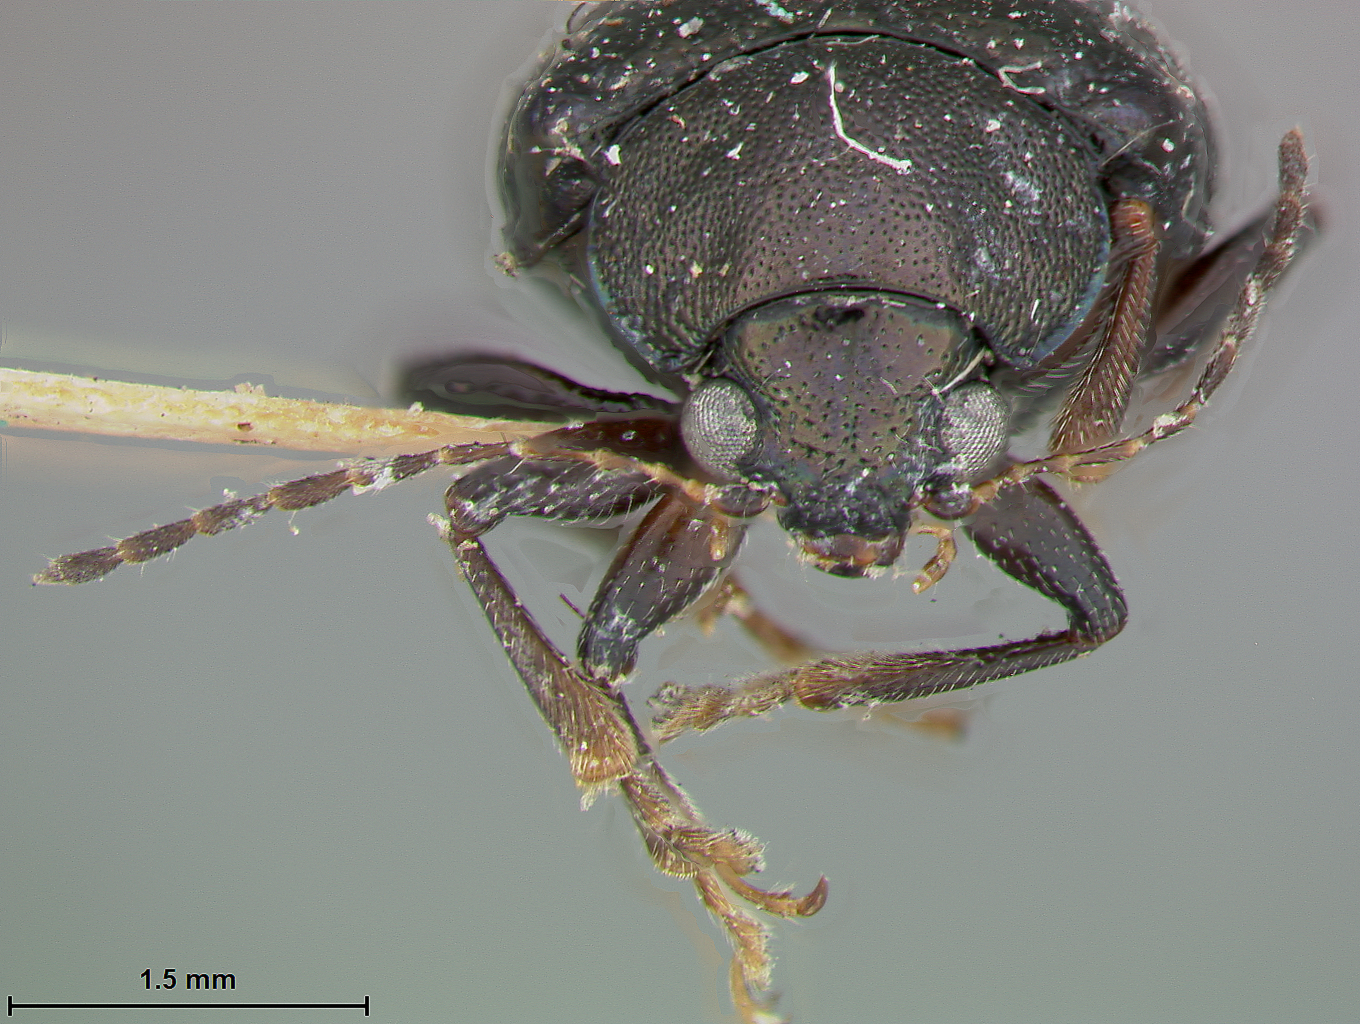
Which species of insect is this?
Colaspis arizonensis
